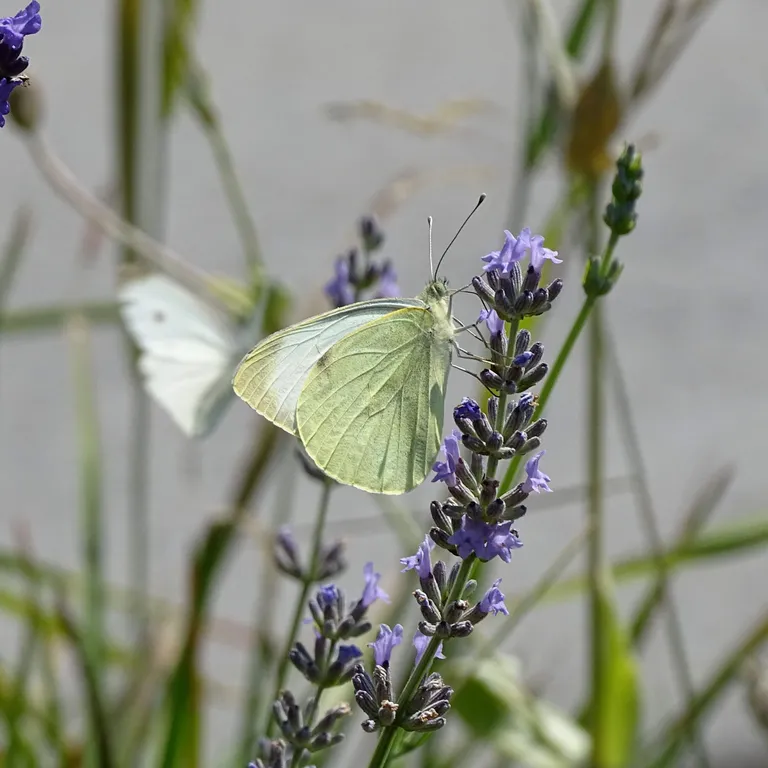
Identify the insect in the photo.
Pieris brassicae
